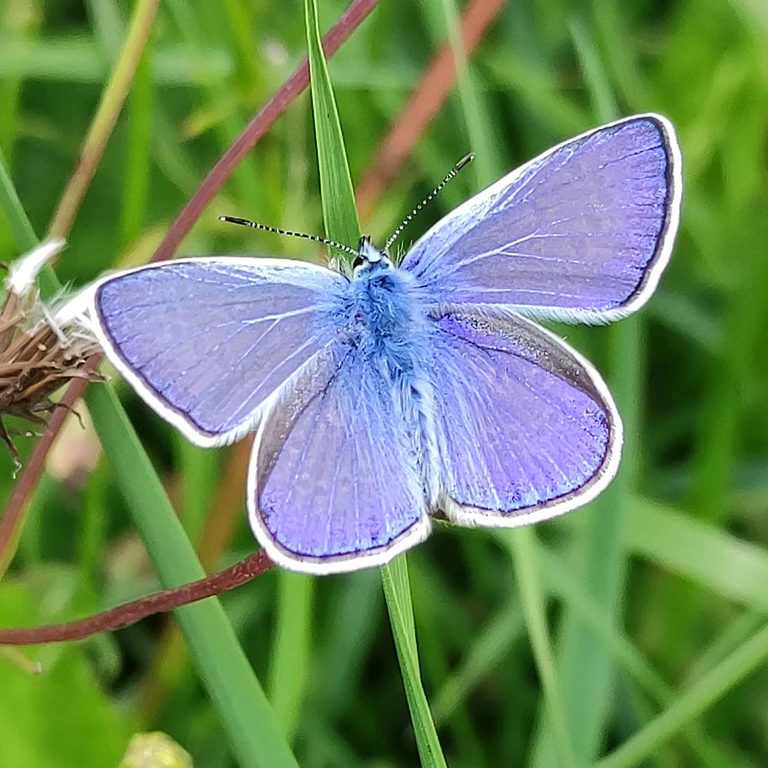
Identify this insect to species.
Polyommatus icarus
